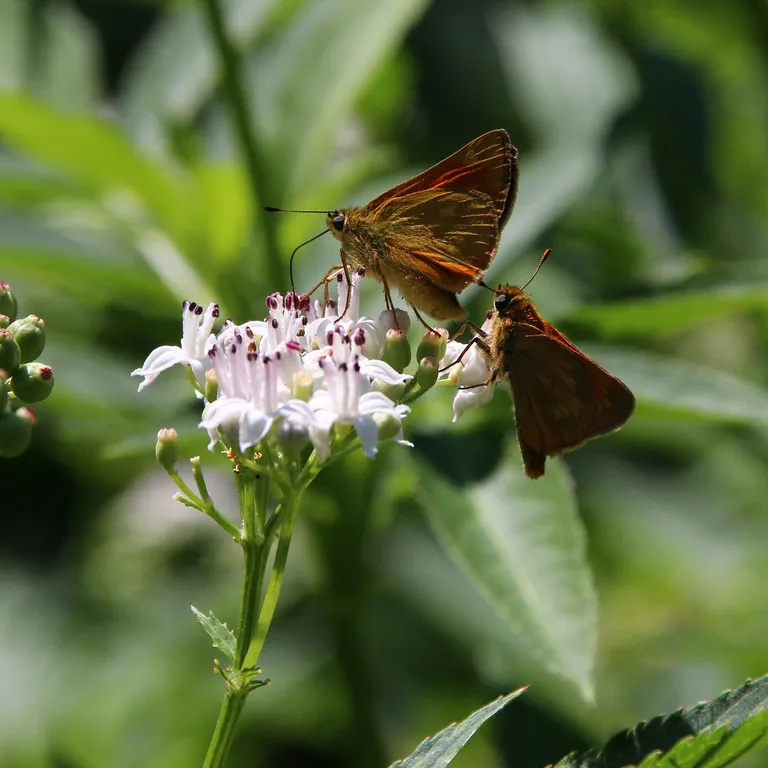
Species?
Ochlodes sylvanus (also Ochlodes venata)
